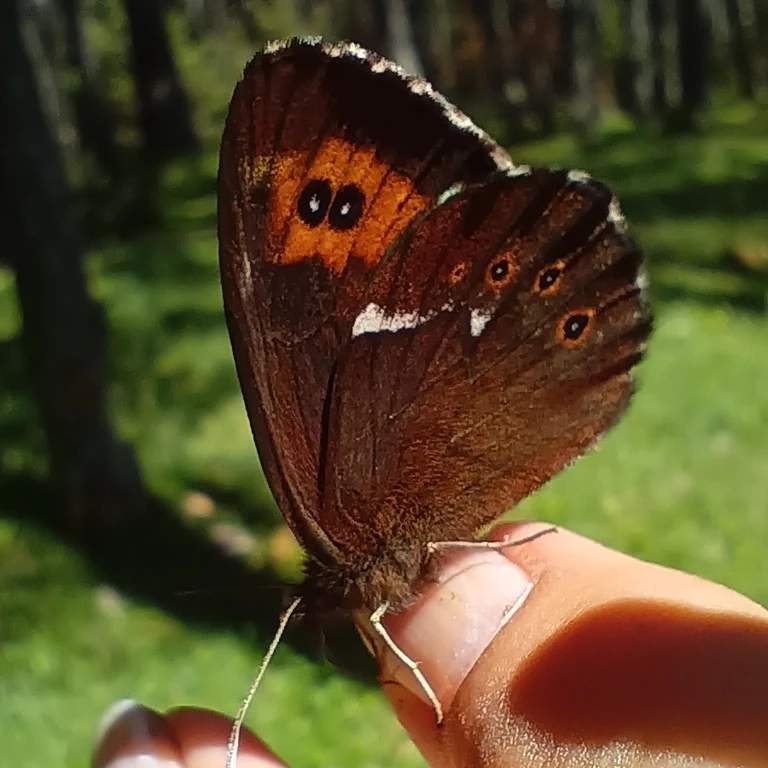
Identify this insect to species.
Erebia ligea
